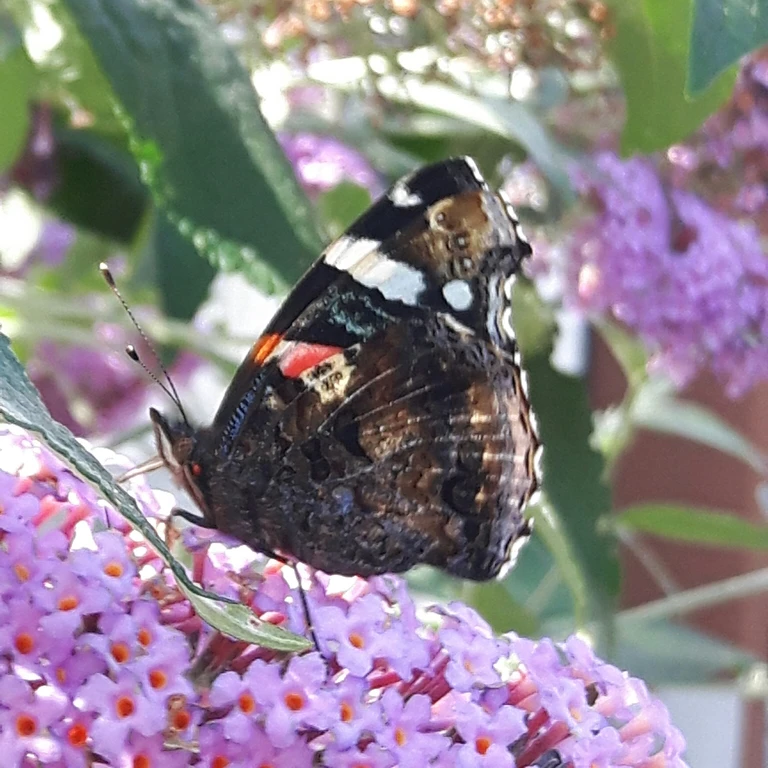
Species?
Vanessa atalanta
